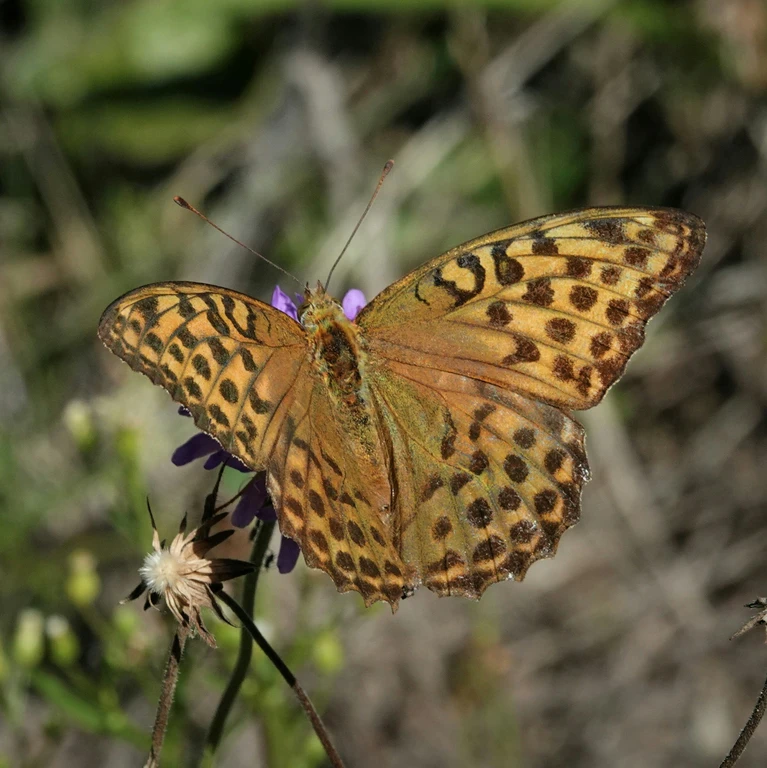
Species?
Argynnis paphia
